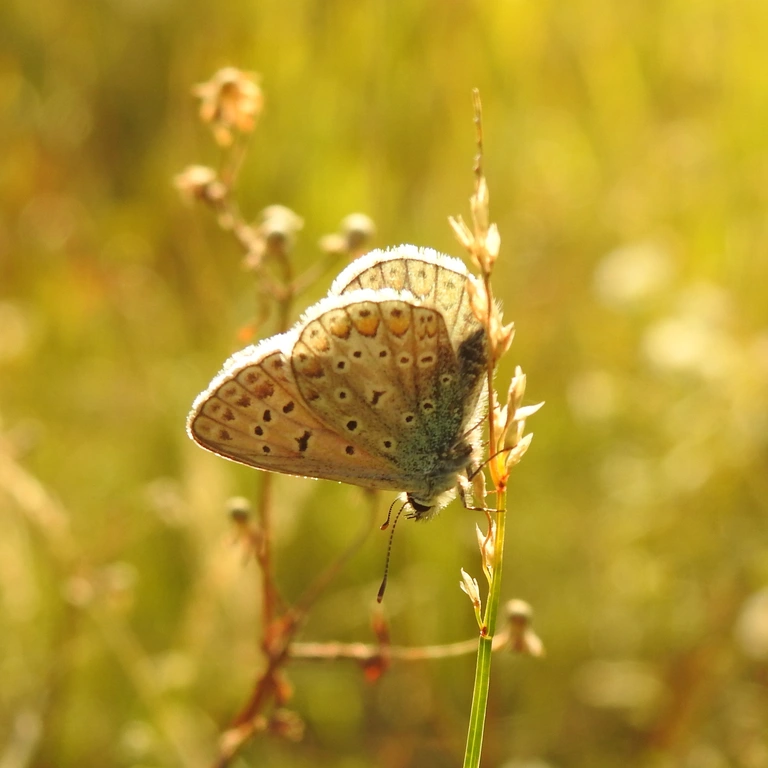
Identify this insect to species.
Polyommatus icarus
